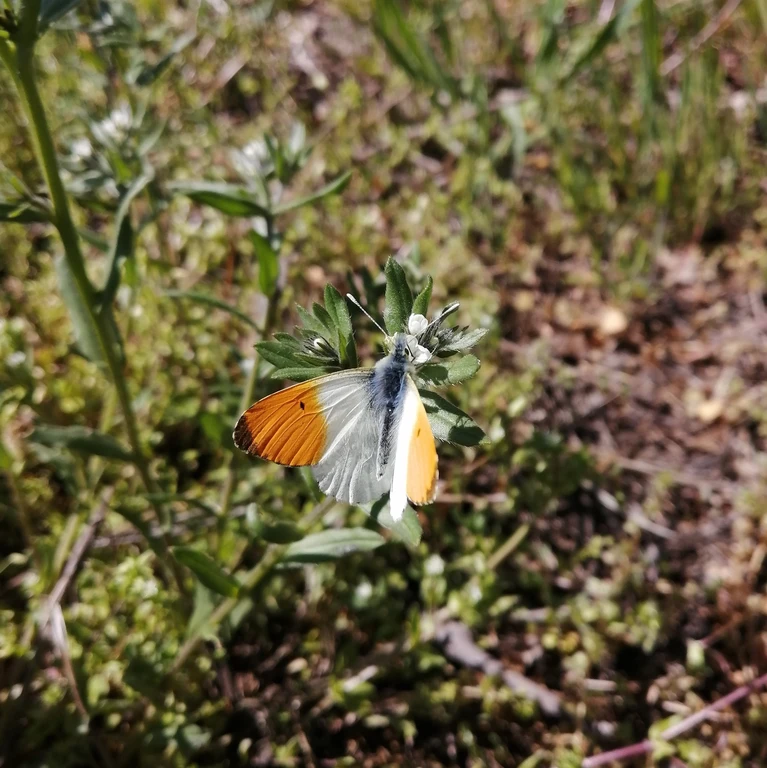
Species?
Anthocharis cardamines
